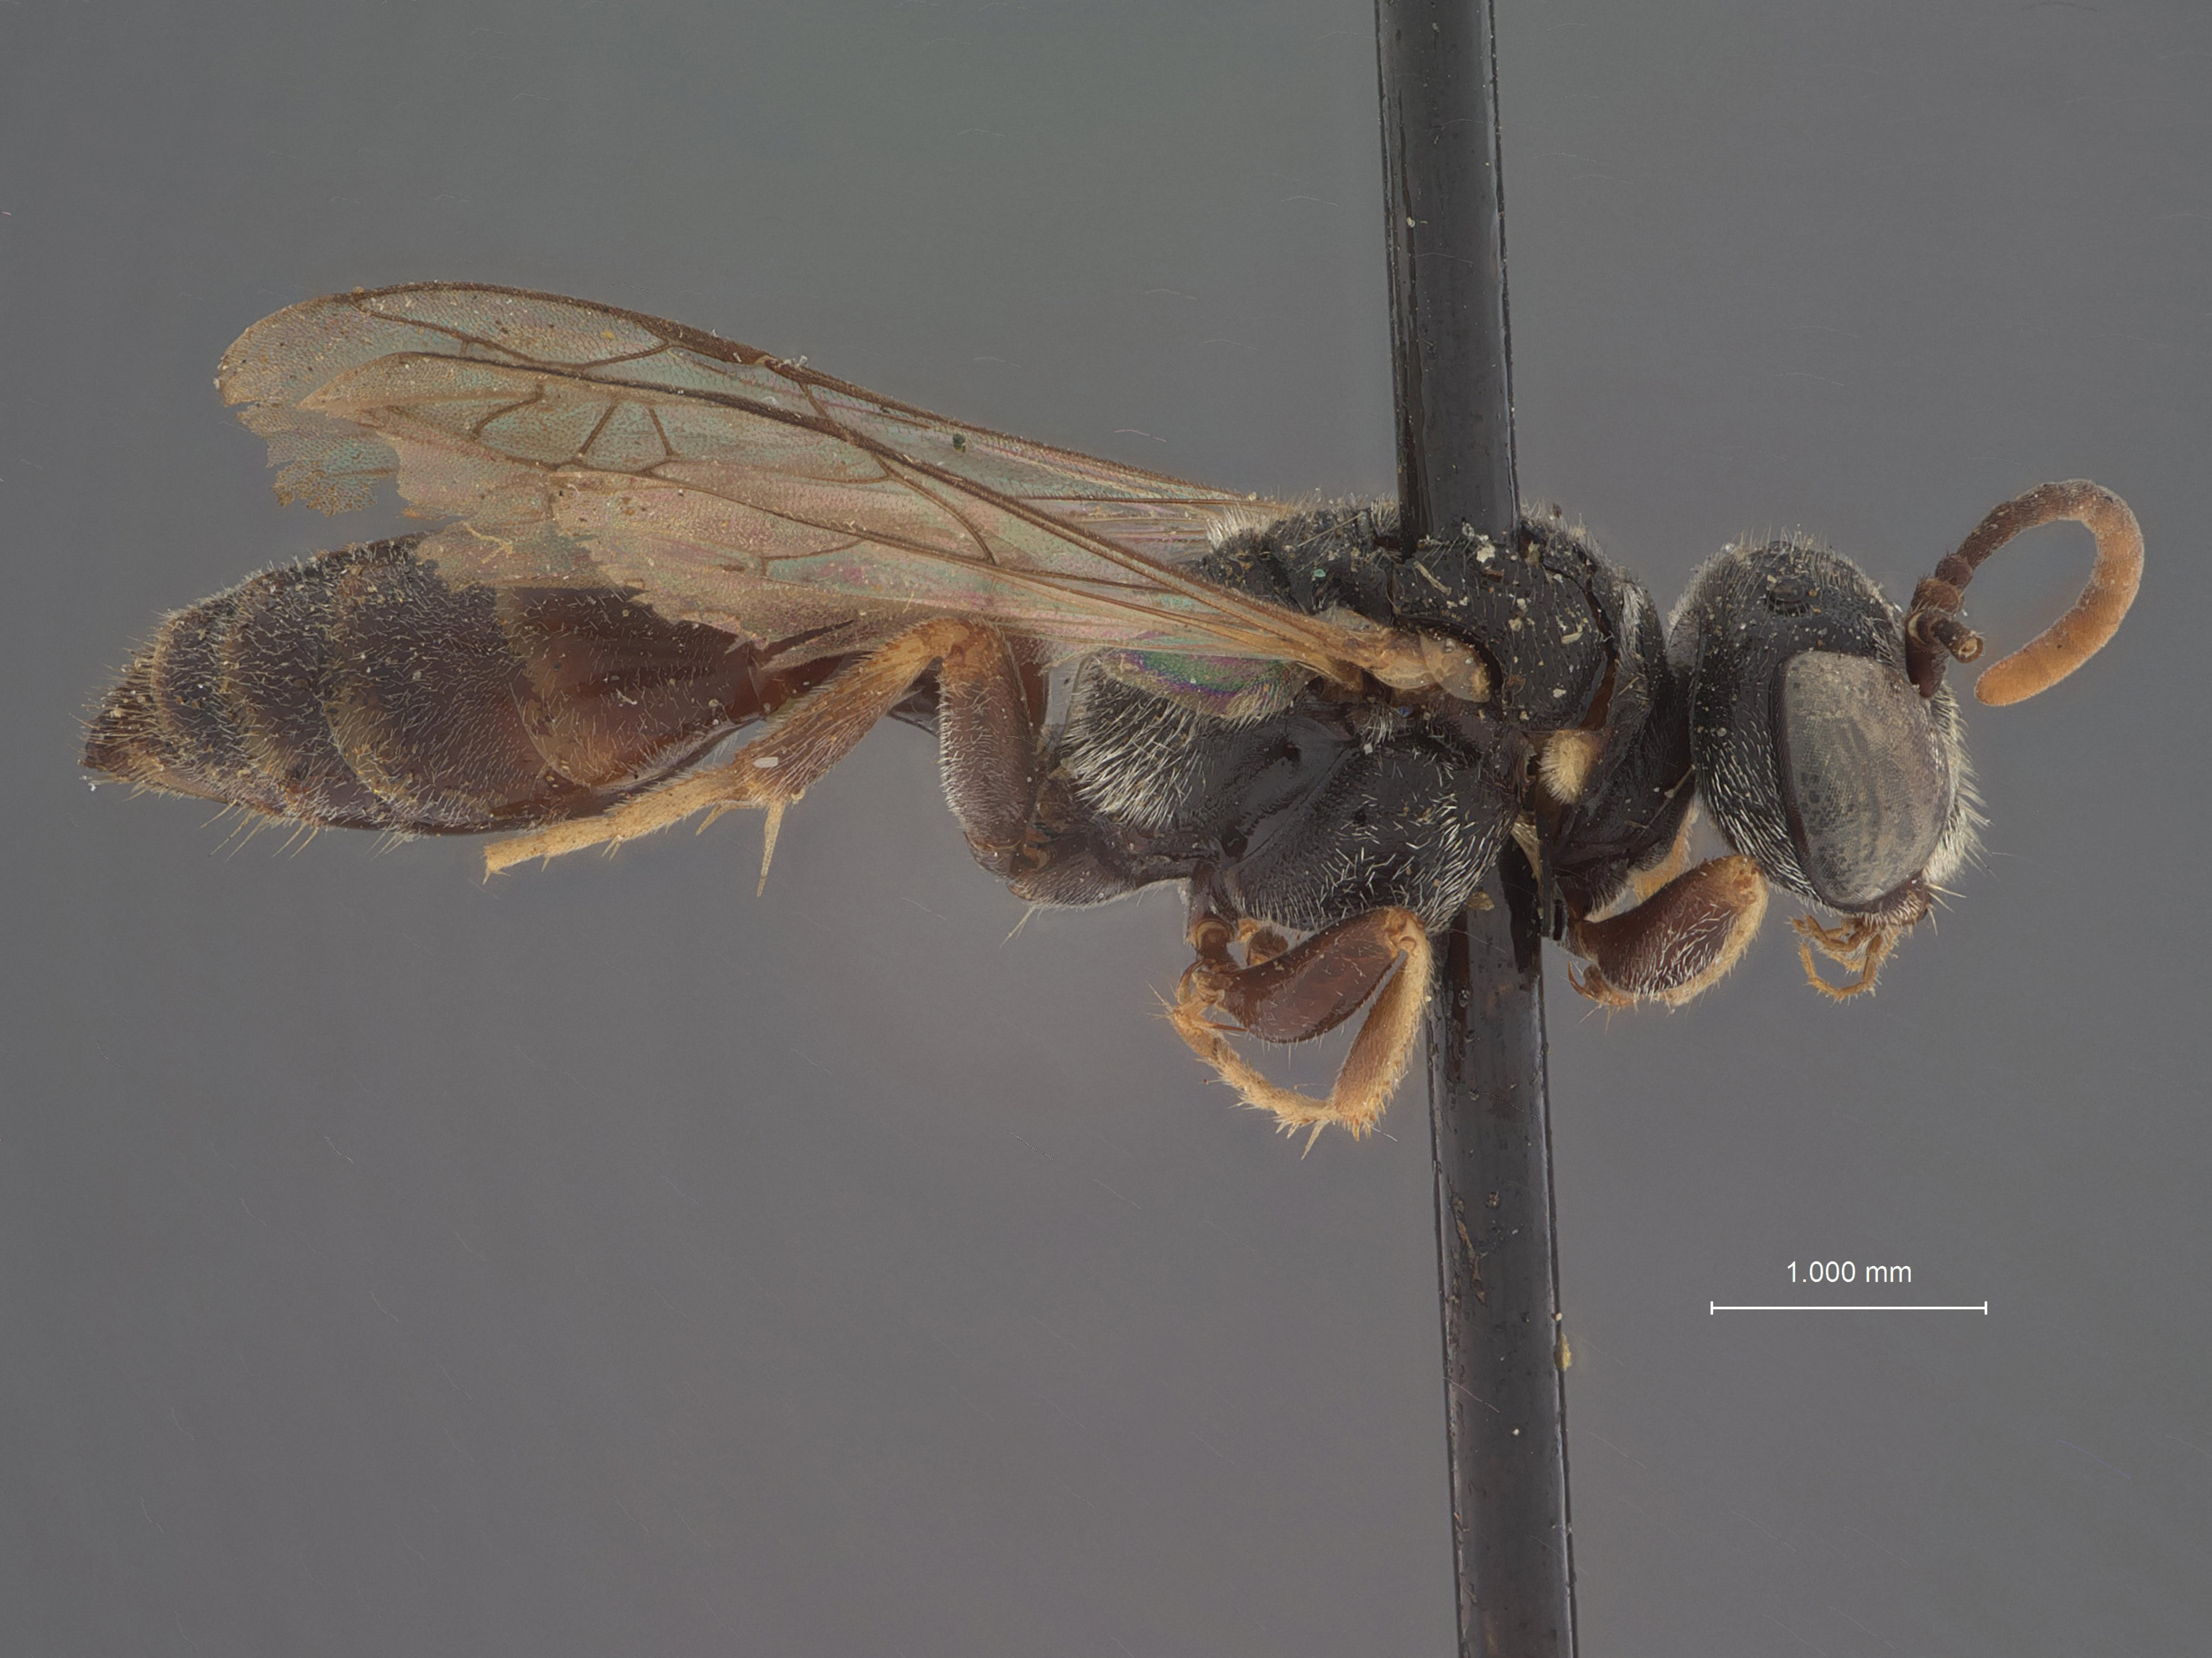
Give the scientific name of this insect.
Mimesa tibialis
